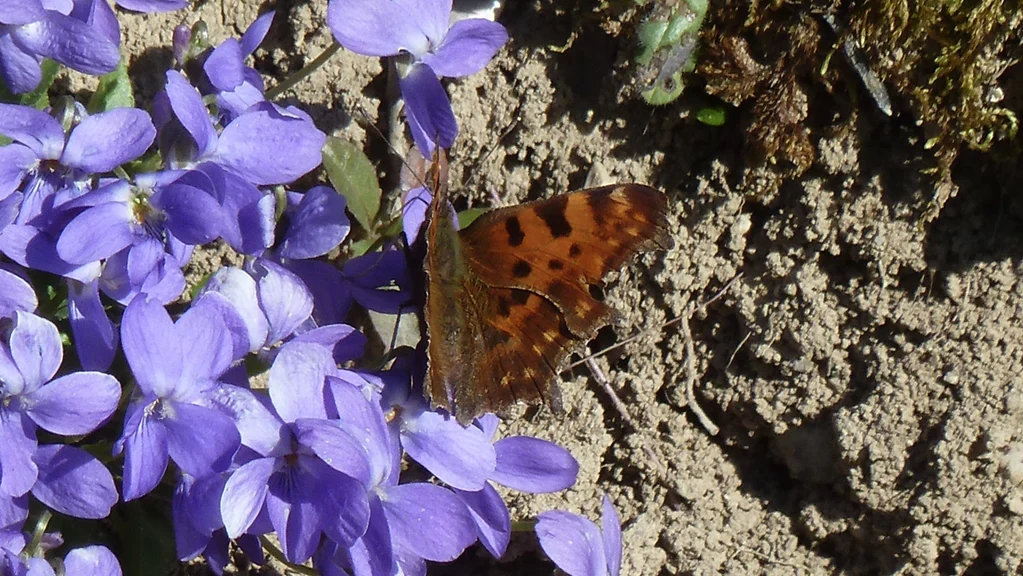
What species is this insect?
Polygonia c-album
